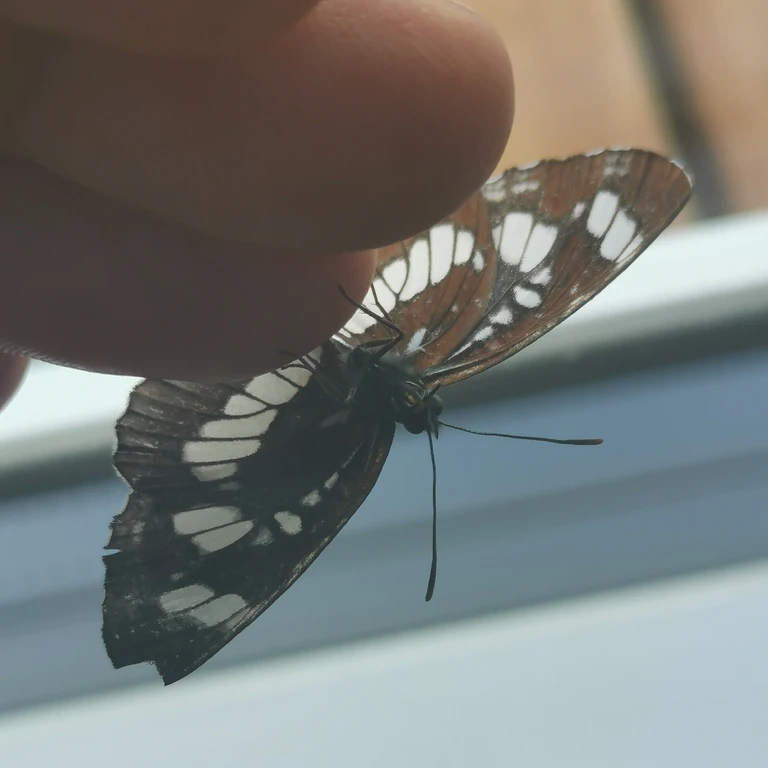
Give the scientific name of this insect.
Neptis rivularis
